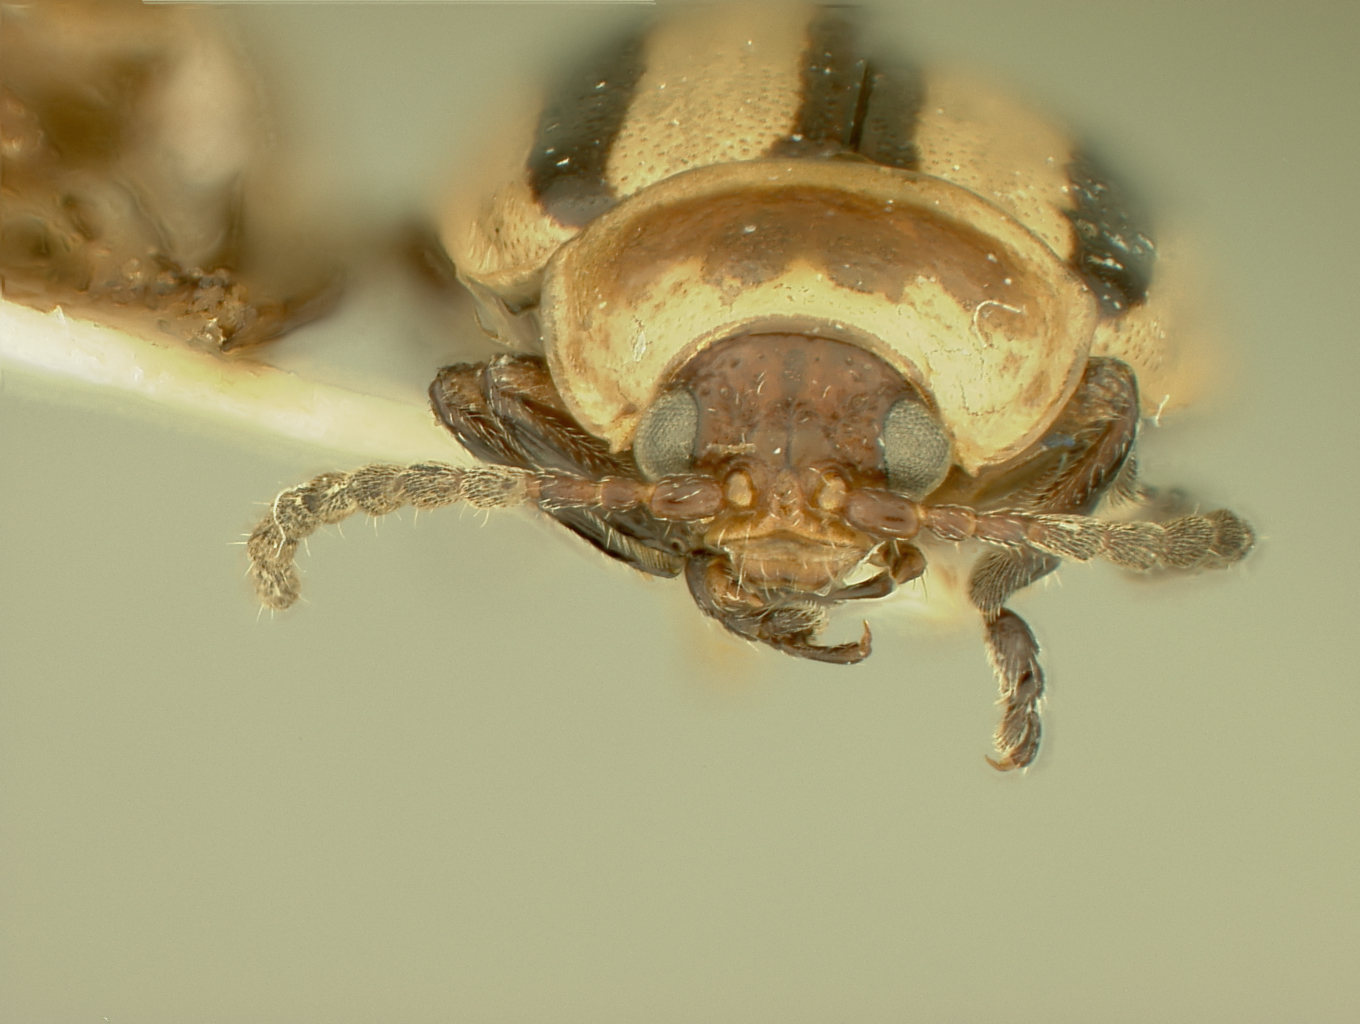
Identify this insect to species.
Oedionychus perplexus
